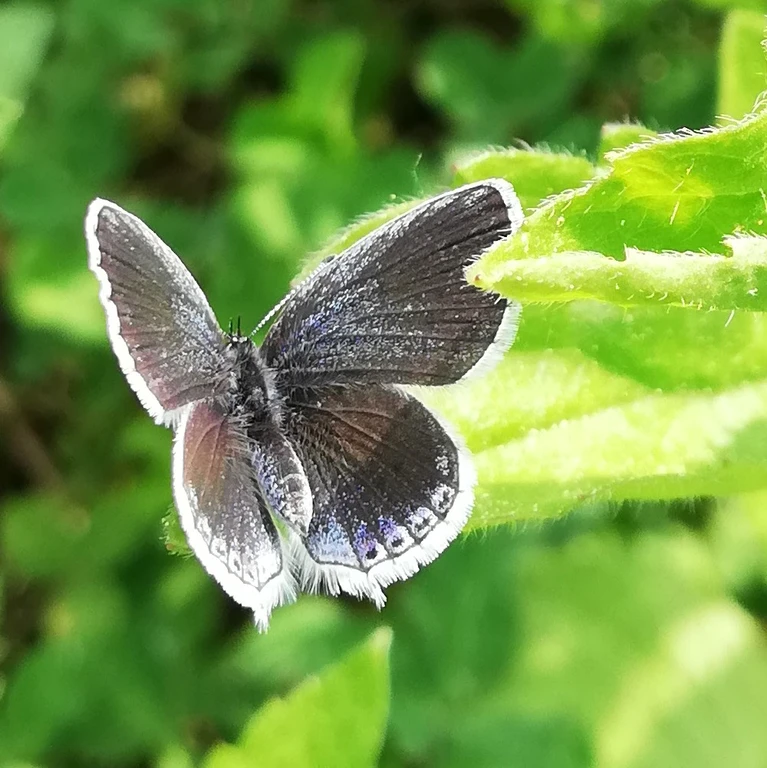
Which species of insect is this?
Cupido argiades (also Elkalyce argiades)
